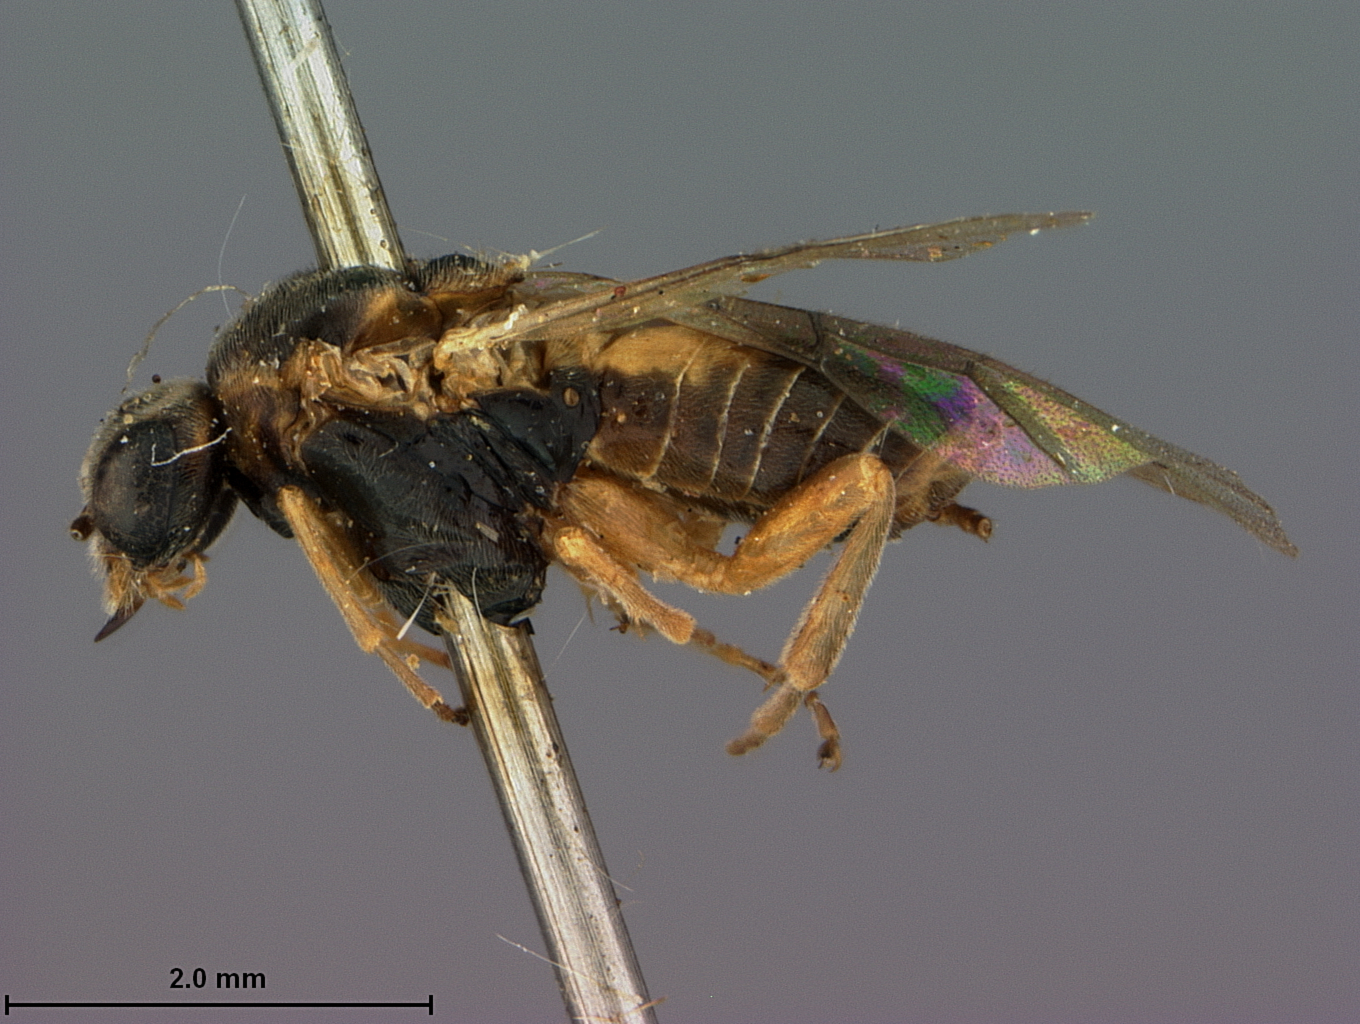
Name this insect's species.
Acordulecera willei
